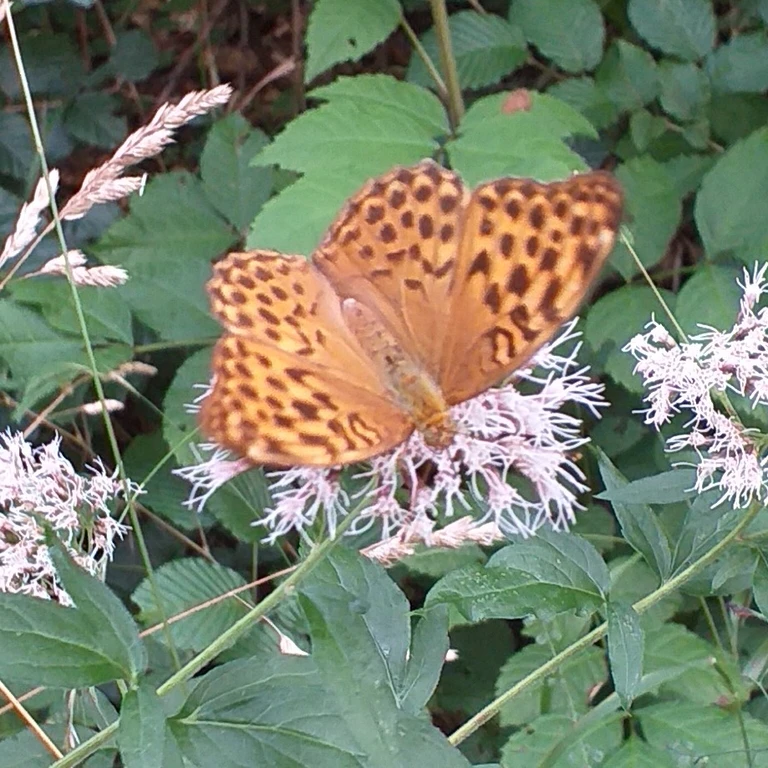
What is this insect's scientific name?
Argynnis paphia
